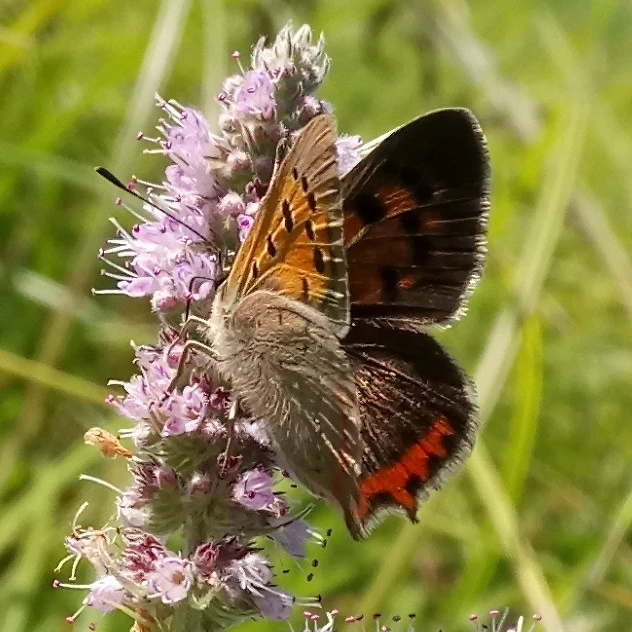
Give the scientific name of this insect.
Lycaena phlaeas
